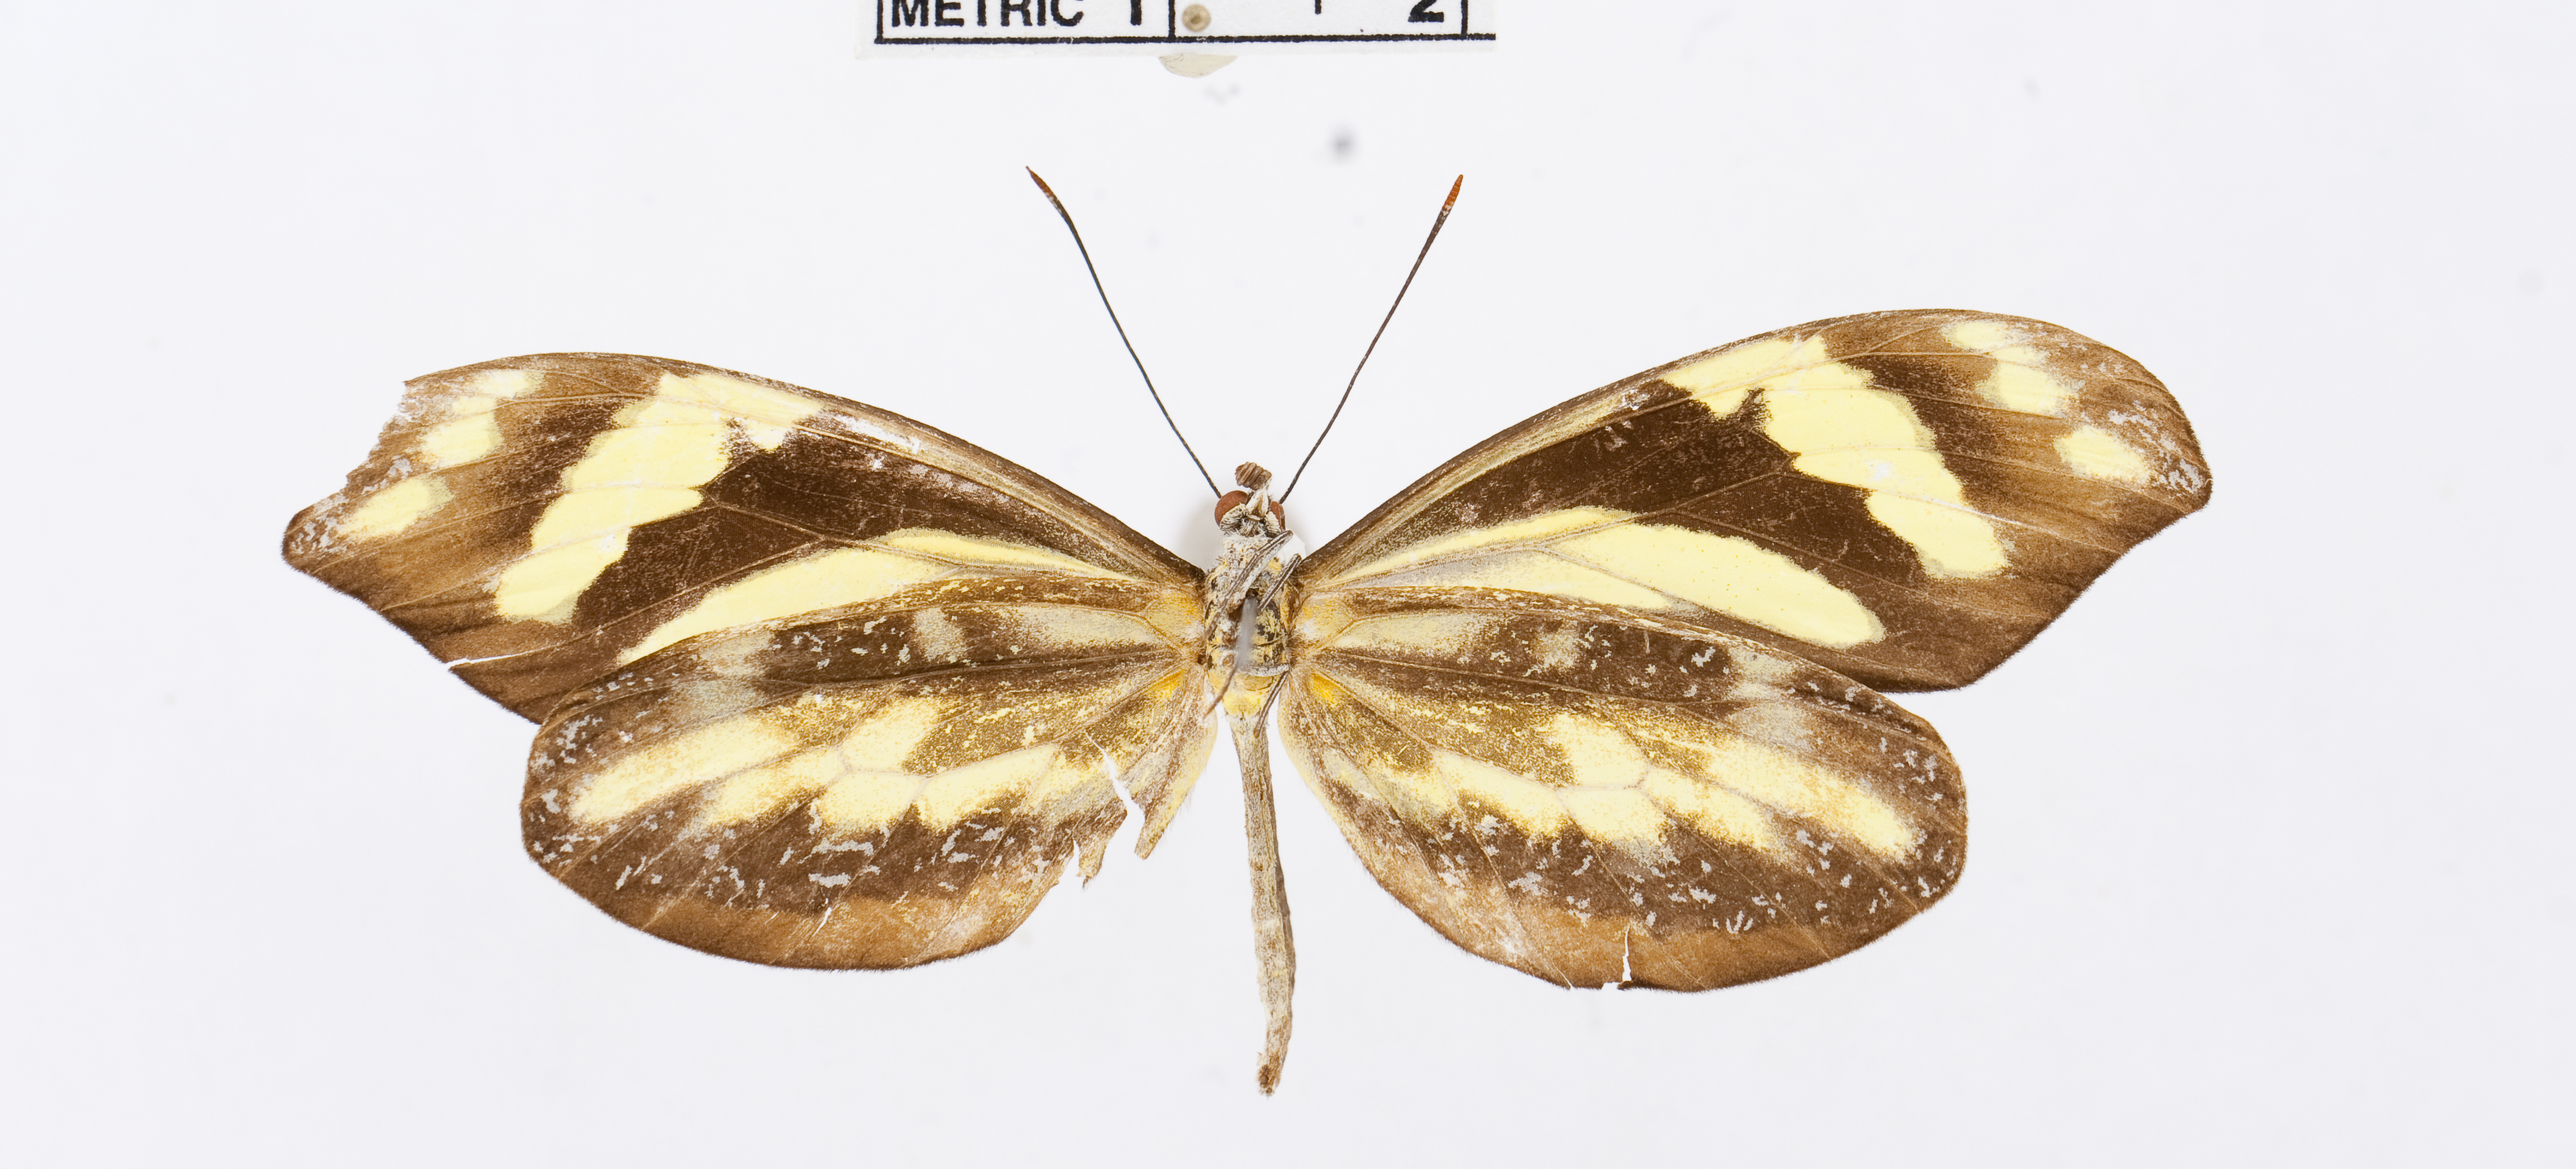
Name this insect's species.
Dismorphia cubana
